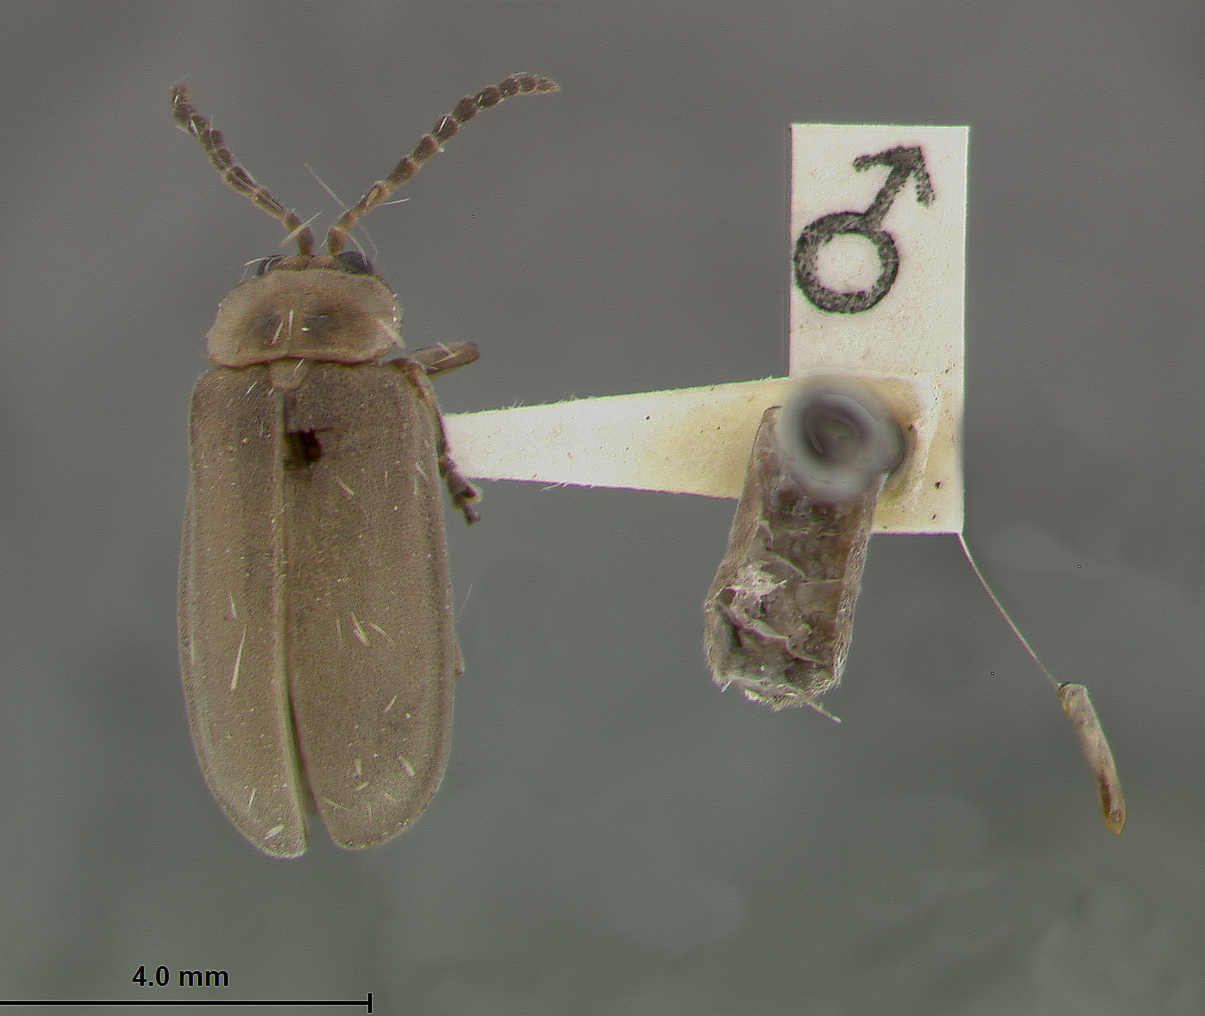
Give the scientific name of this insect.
Schematiza cordiae
